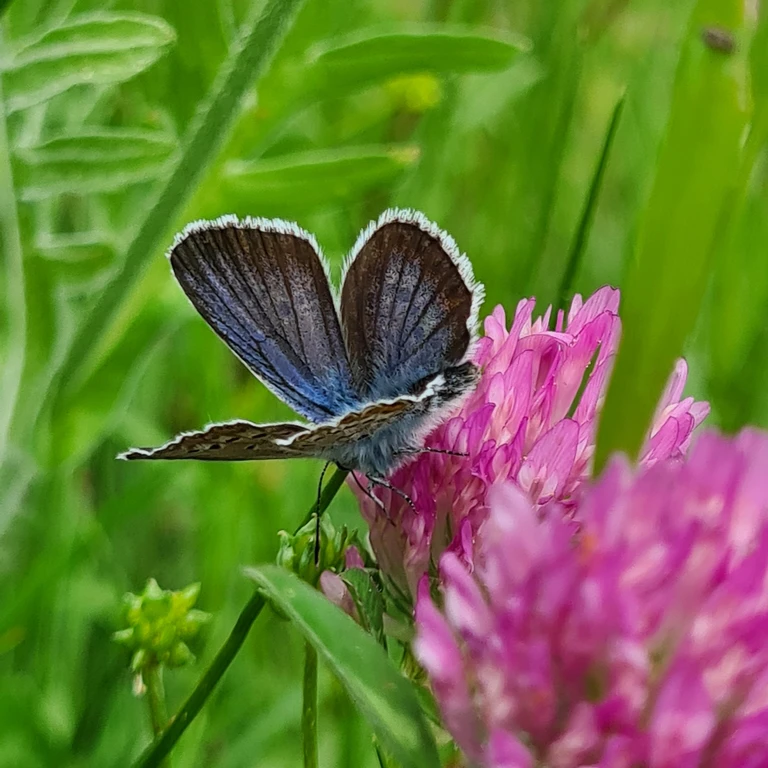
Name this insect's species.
Plebejus argus
